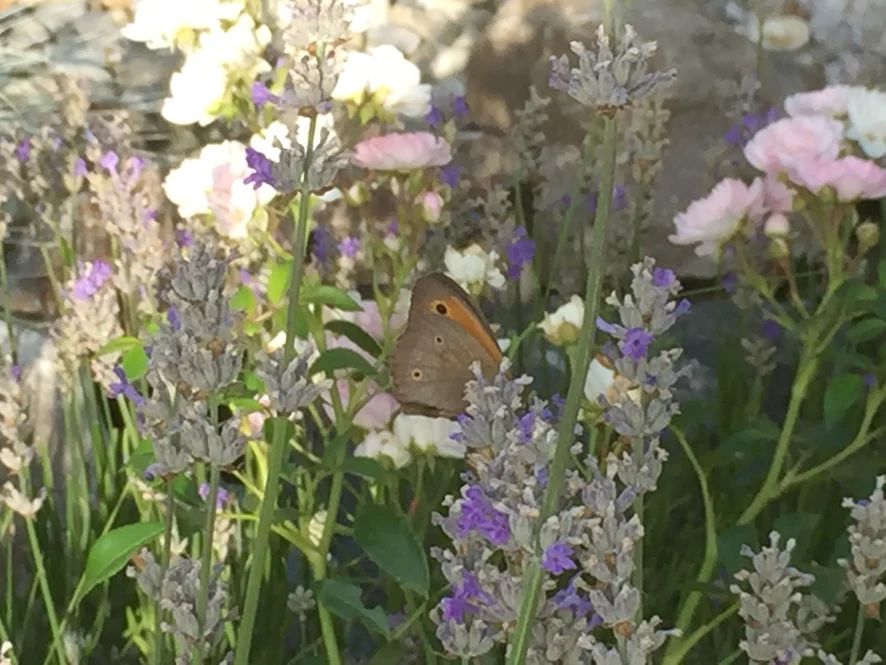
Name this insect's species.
Maniola jurtina
